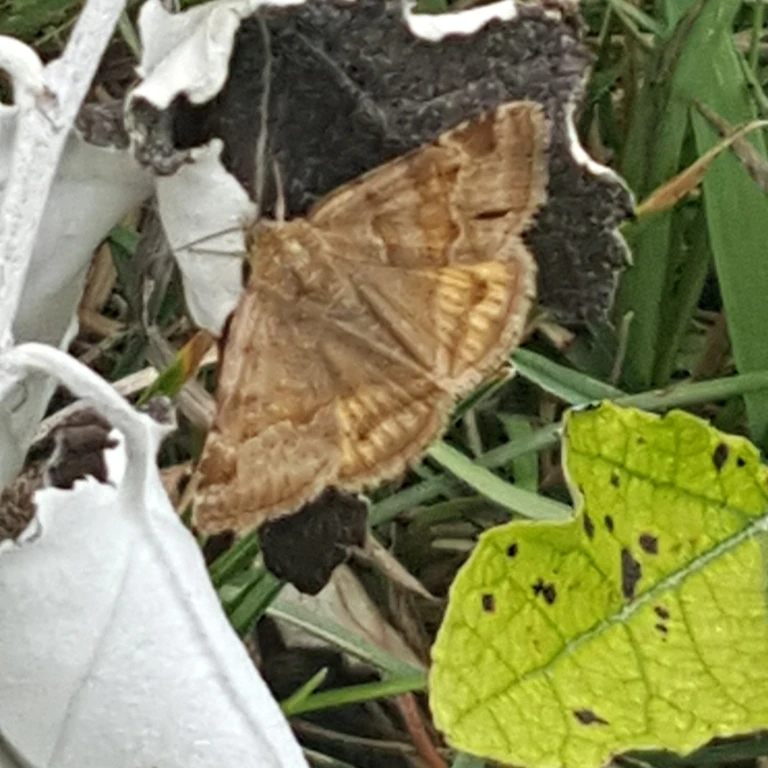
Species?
Euclidia glyphica
